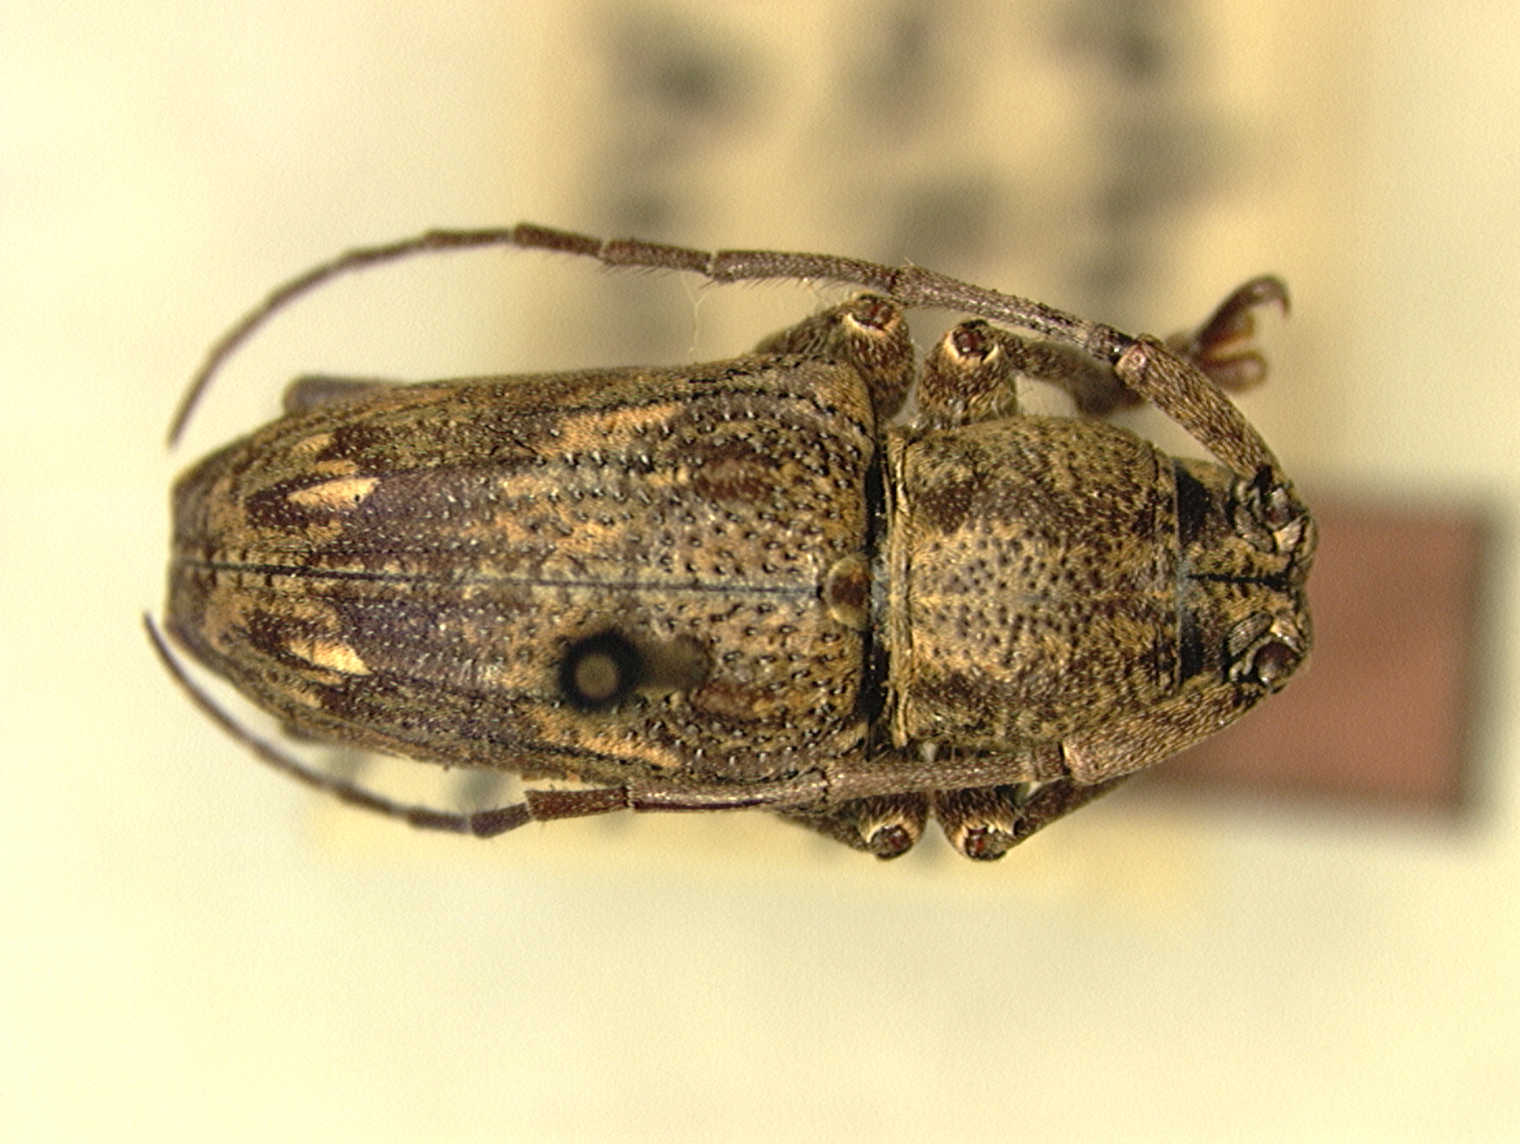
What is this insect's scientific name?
Pterolophia devittata
